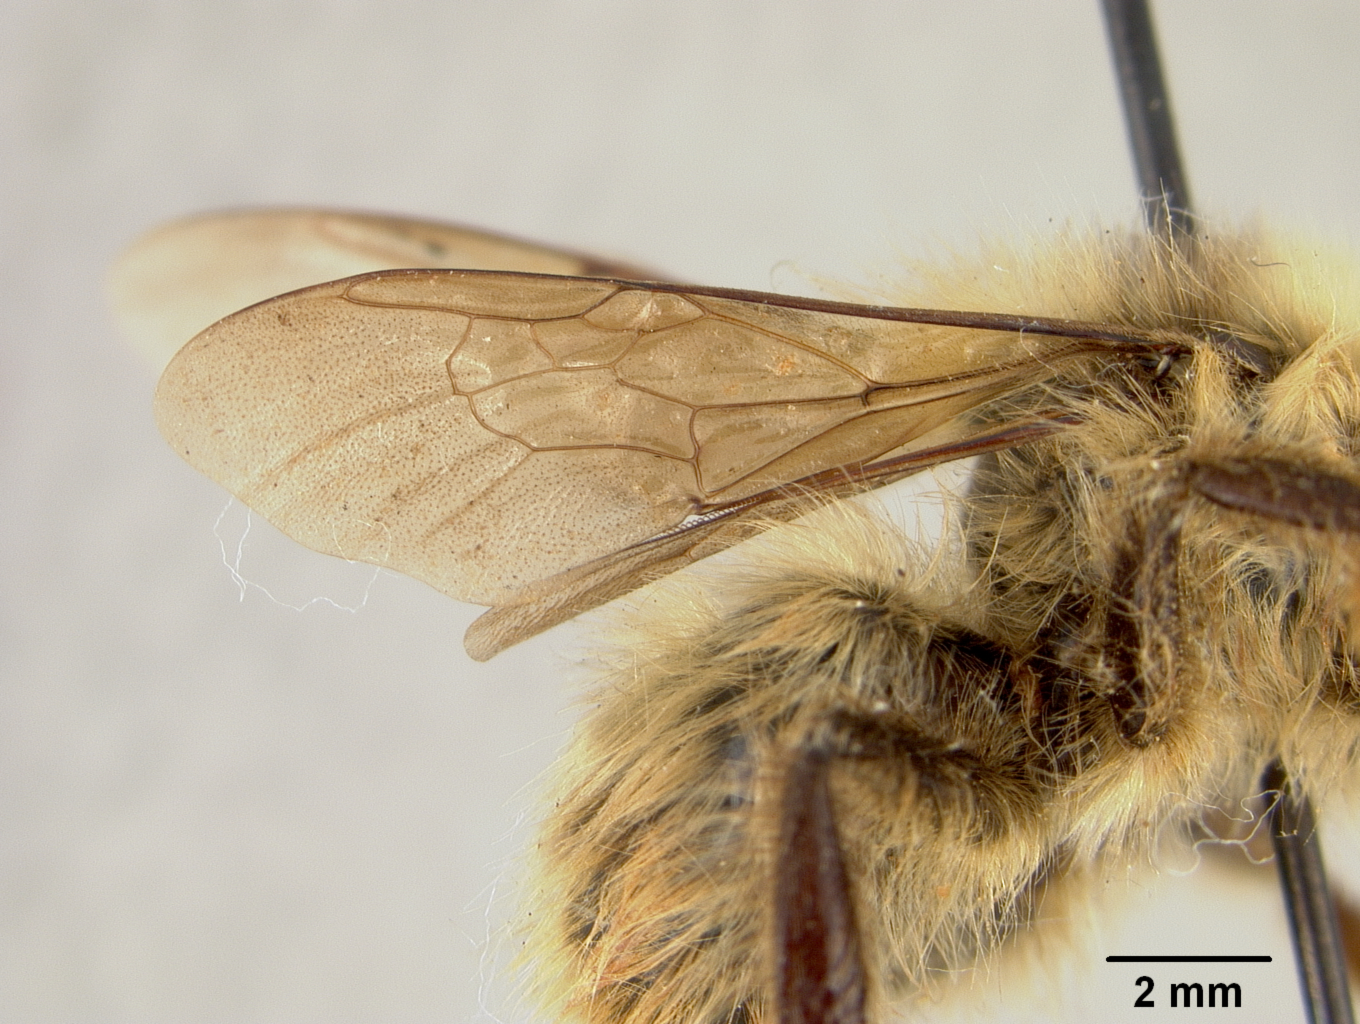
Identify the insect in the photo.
Bremus rohweri
